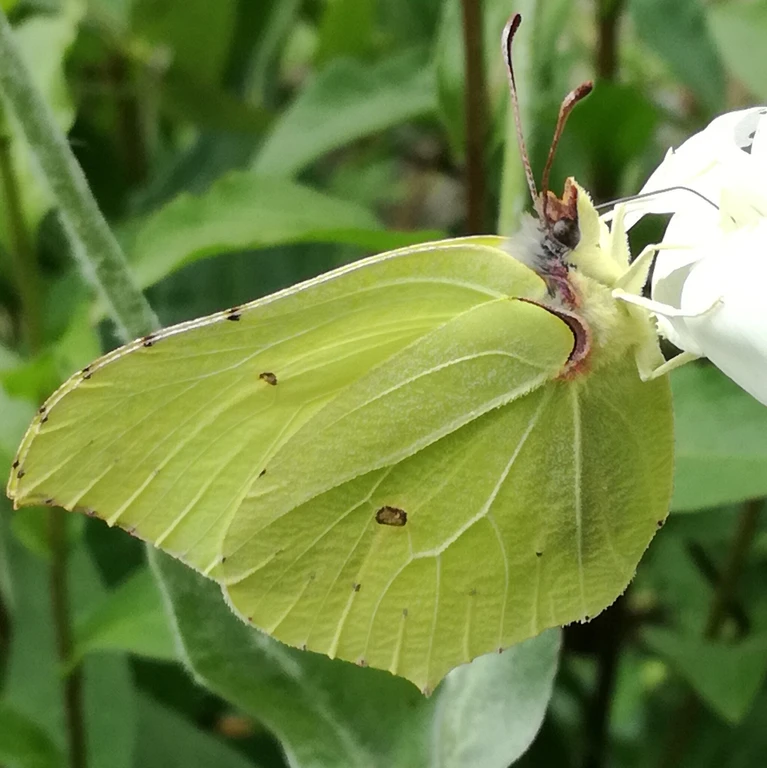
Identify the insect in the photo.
Gonepteryx rhamni
